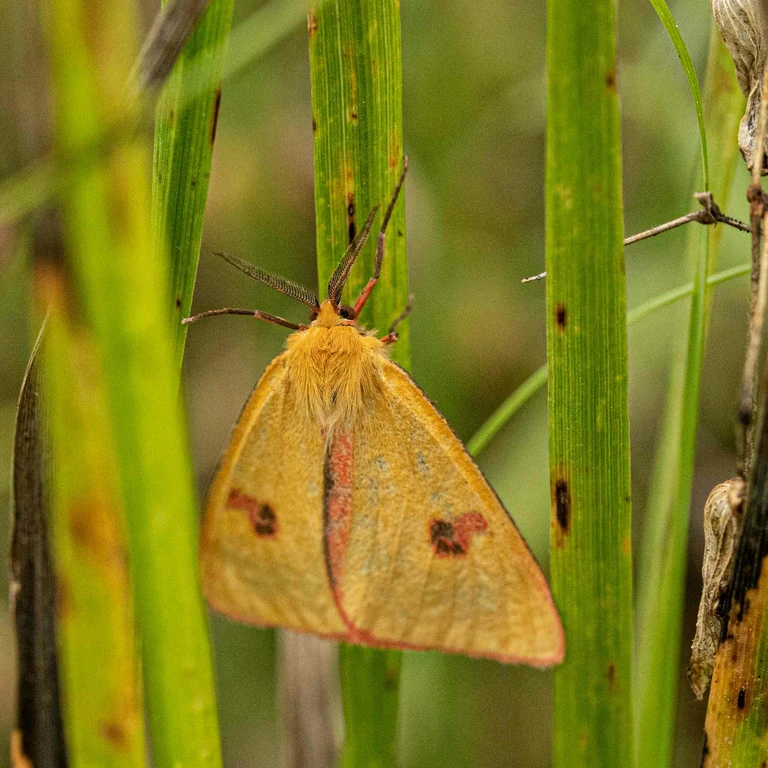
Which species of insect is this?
Diacrisia sannio
